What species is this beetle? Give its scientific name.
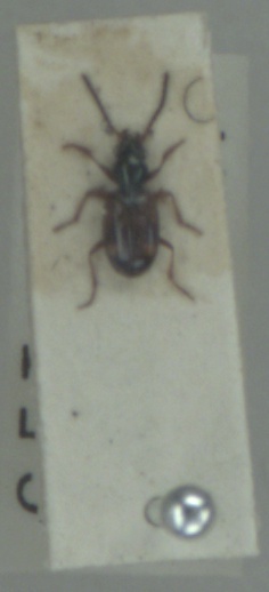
Bembidion articulatum
